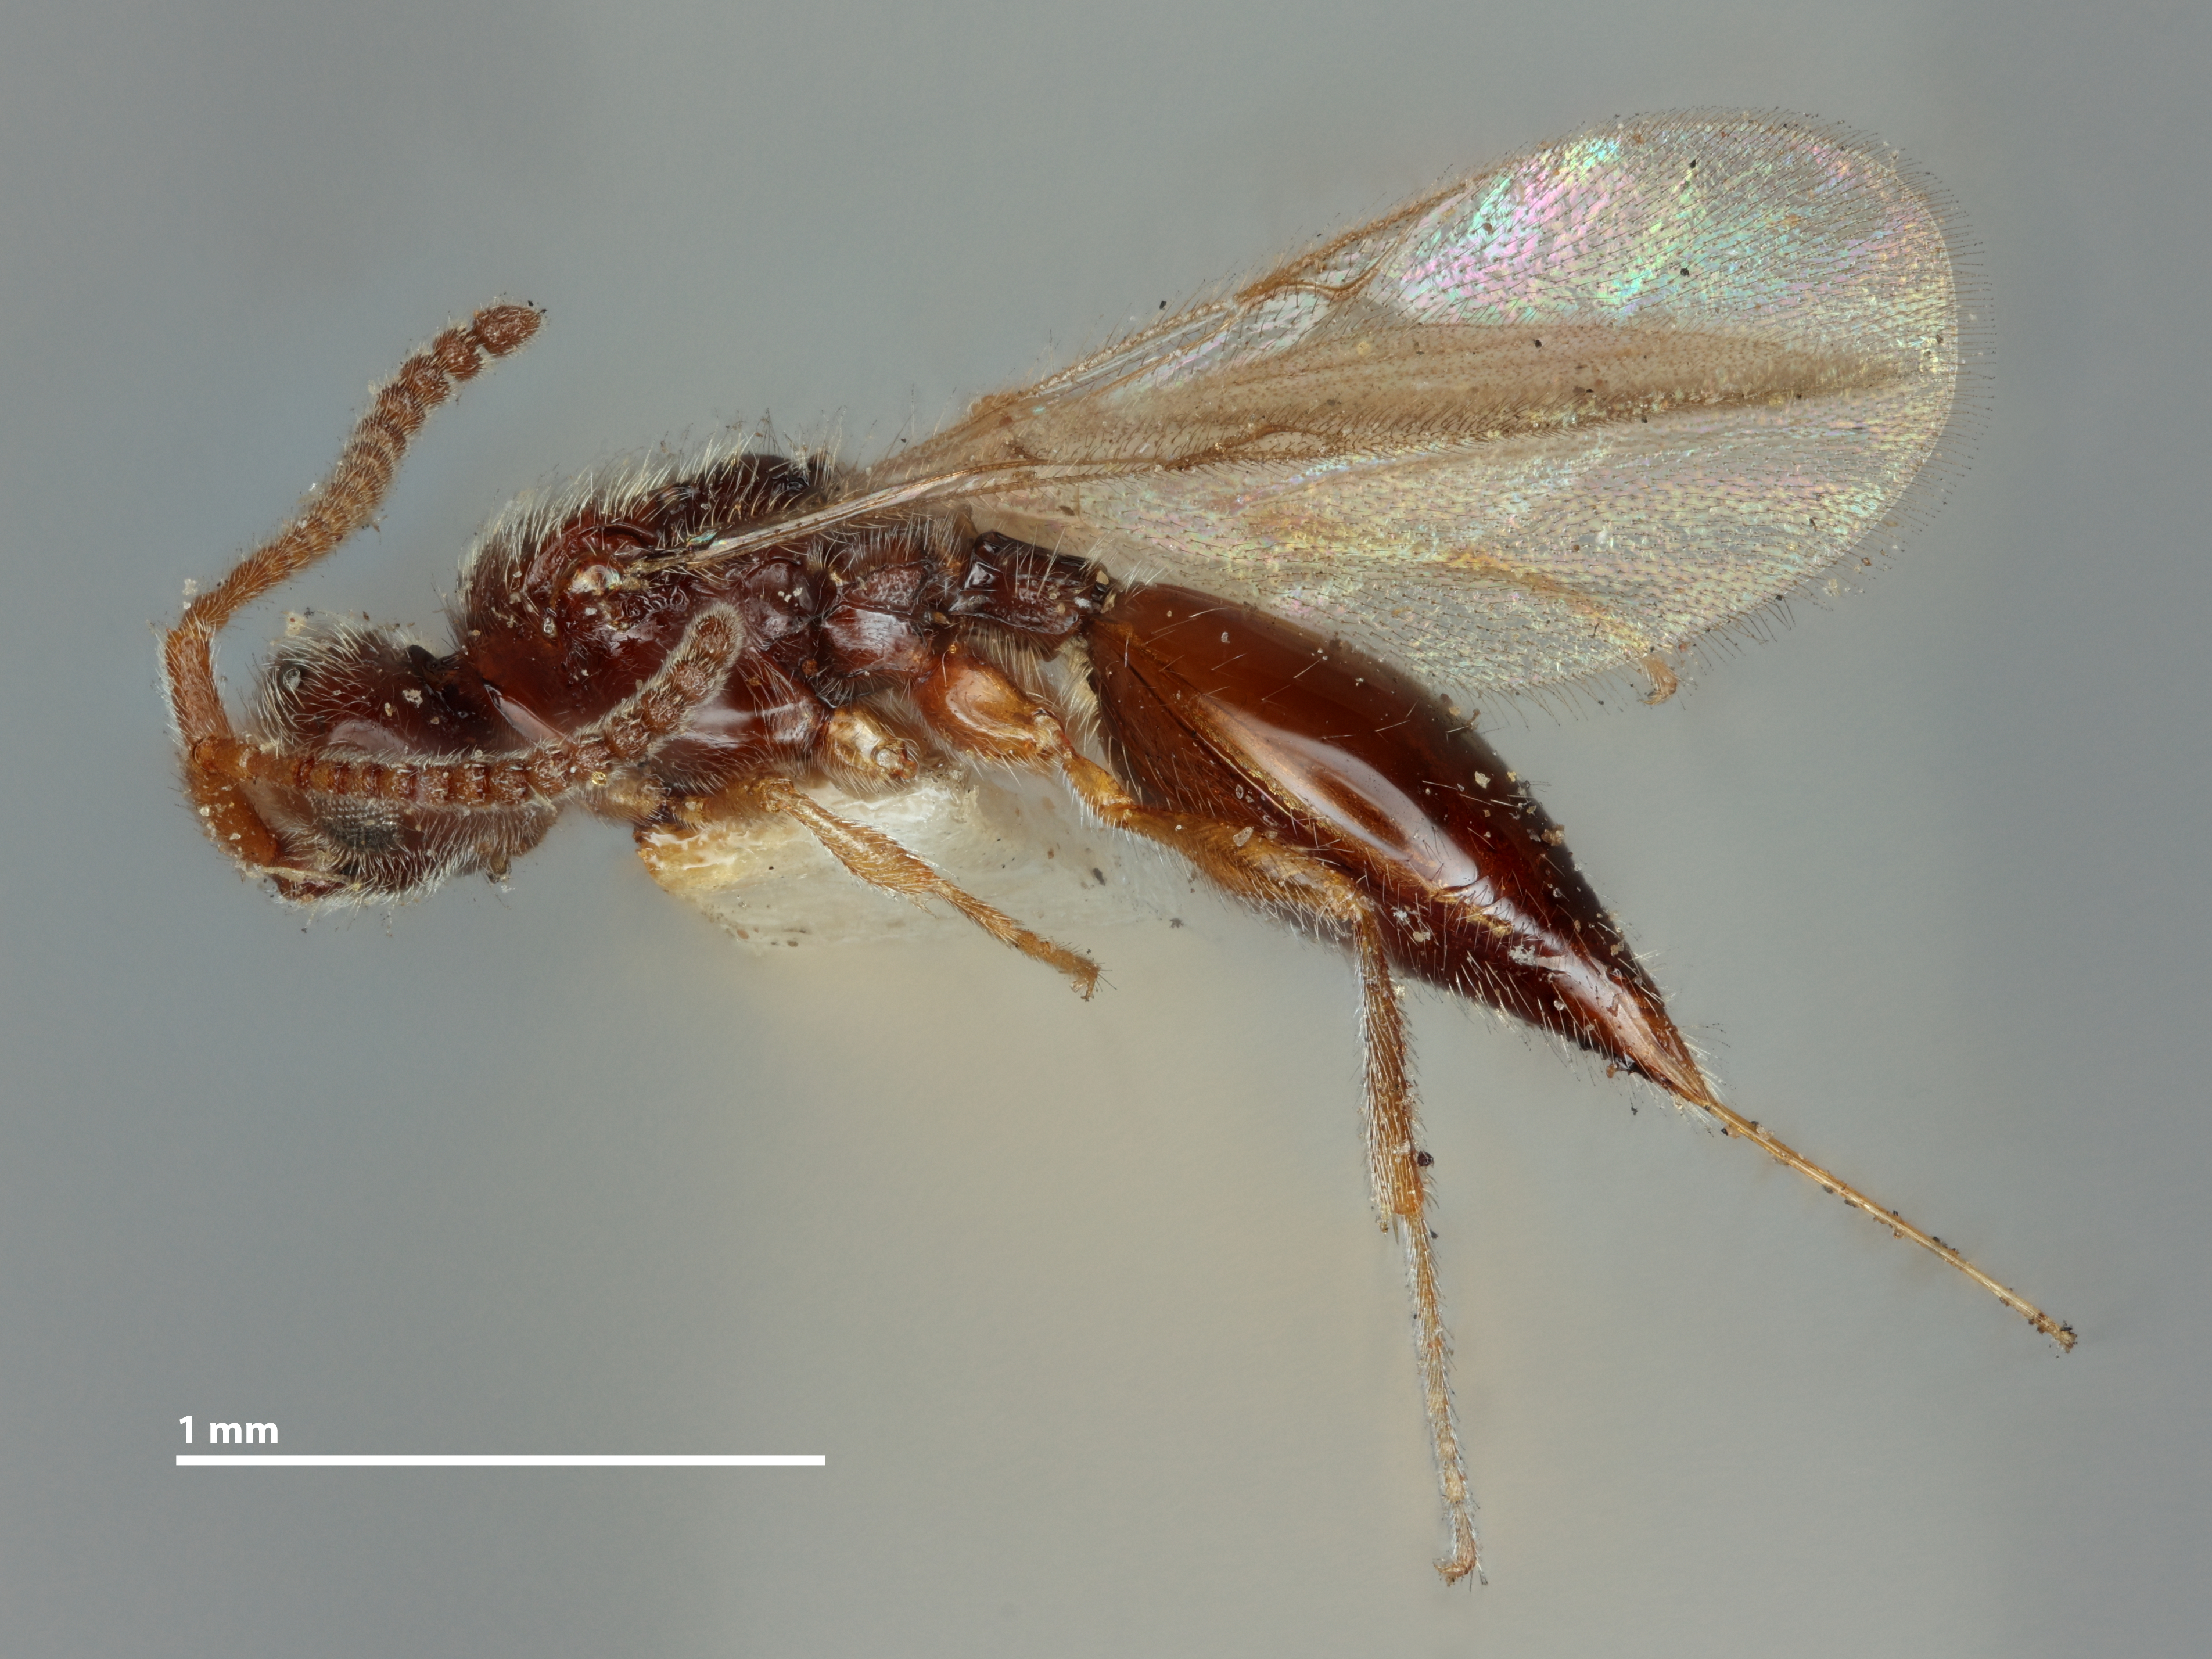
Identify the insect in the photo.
Pantoclis californica
